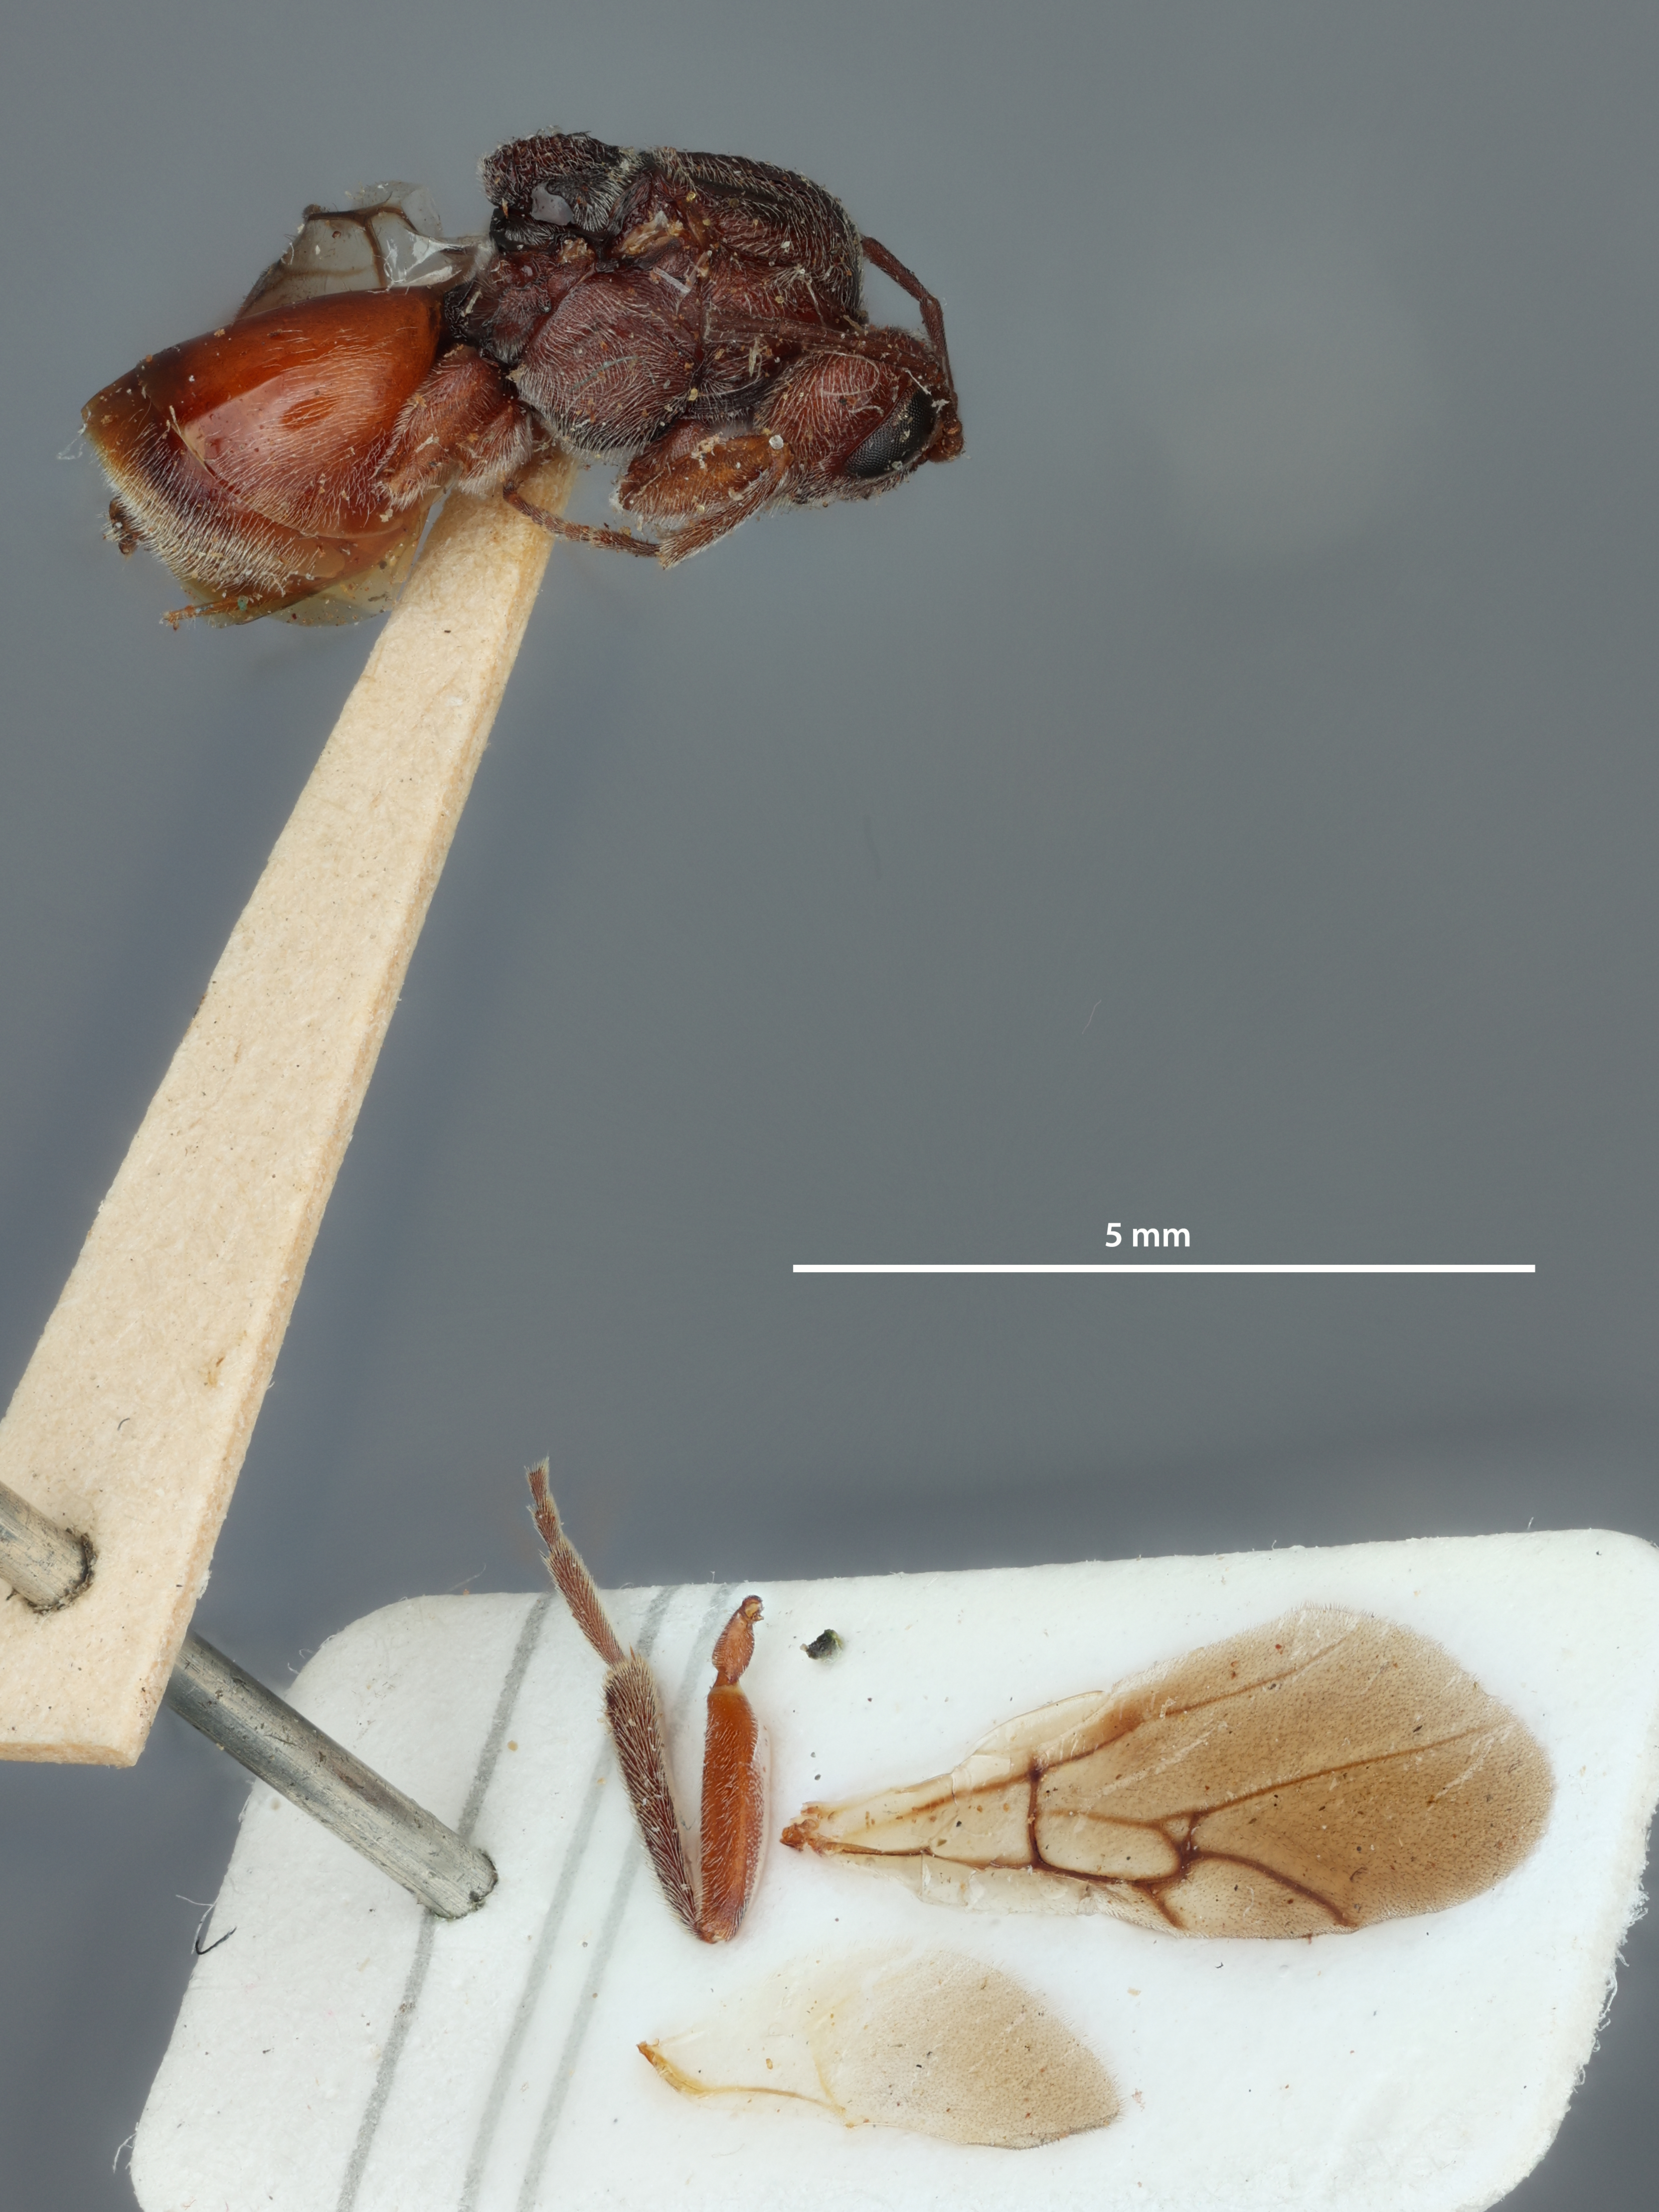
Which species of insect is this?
Andricus dugesi
